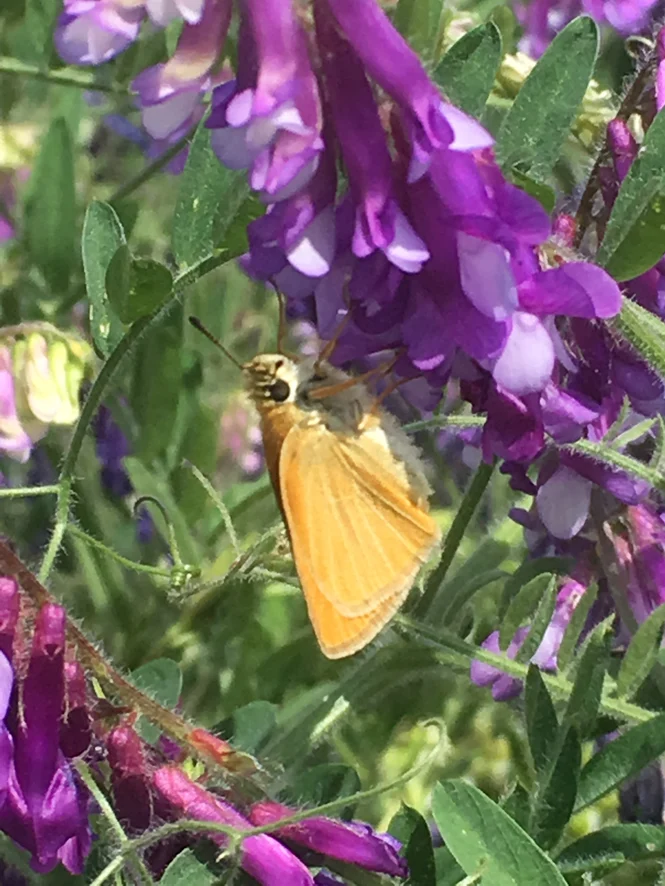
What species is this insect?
Thymelicus lineola
